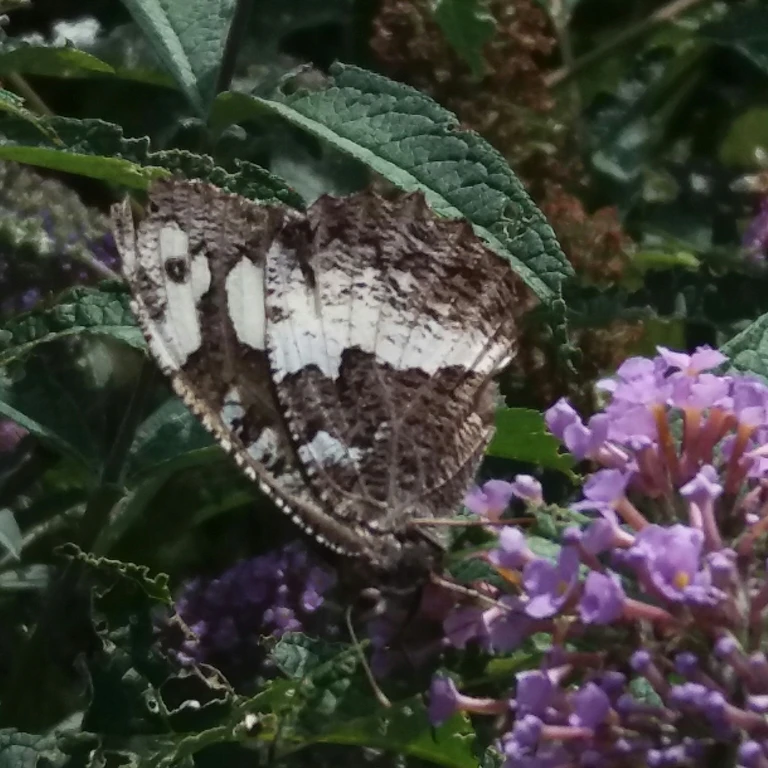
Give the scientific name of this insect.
Brintesia circe
